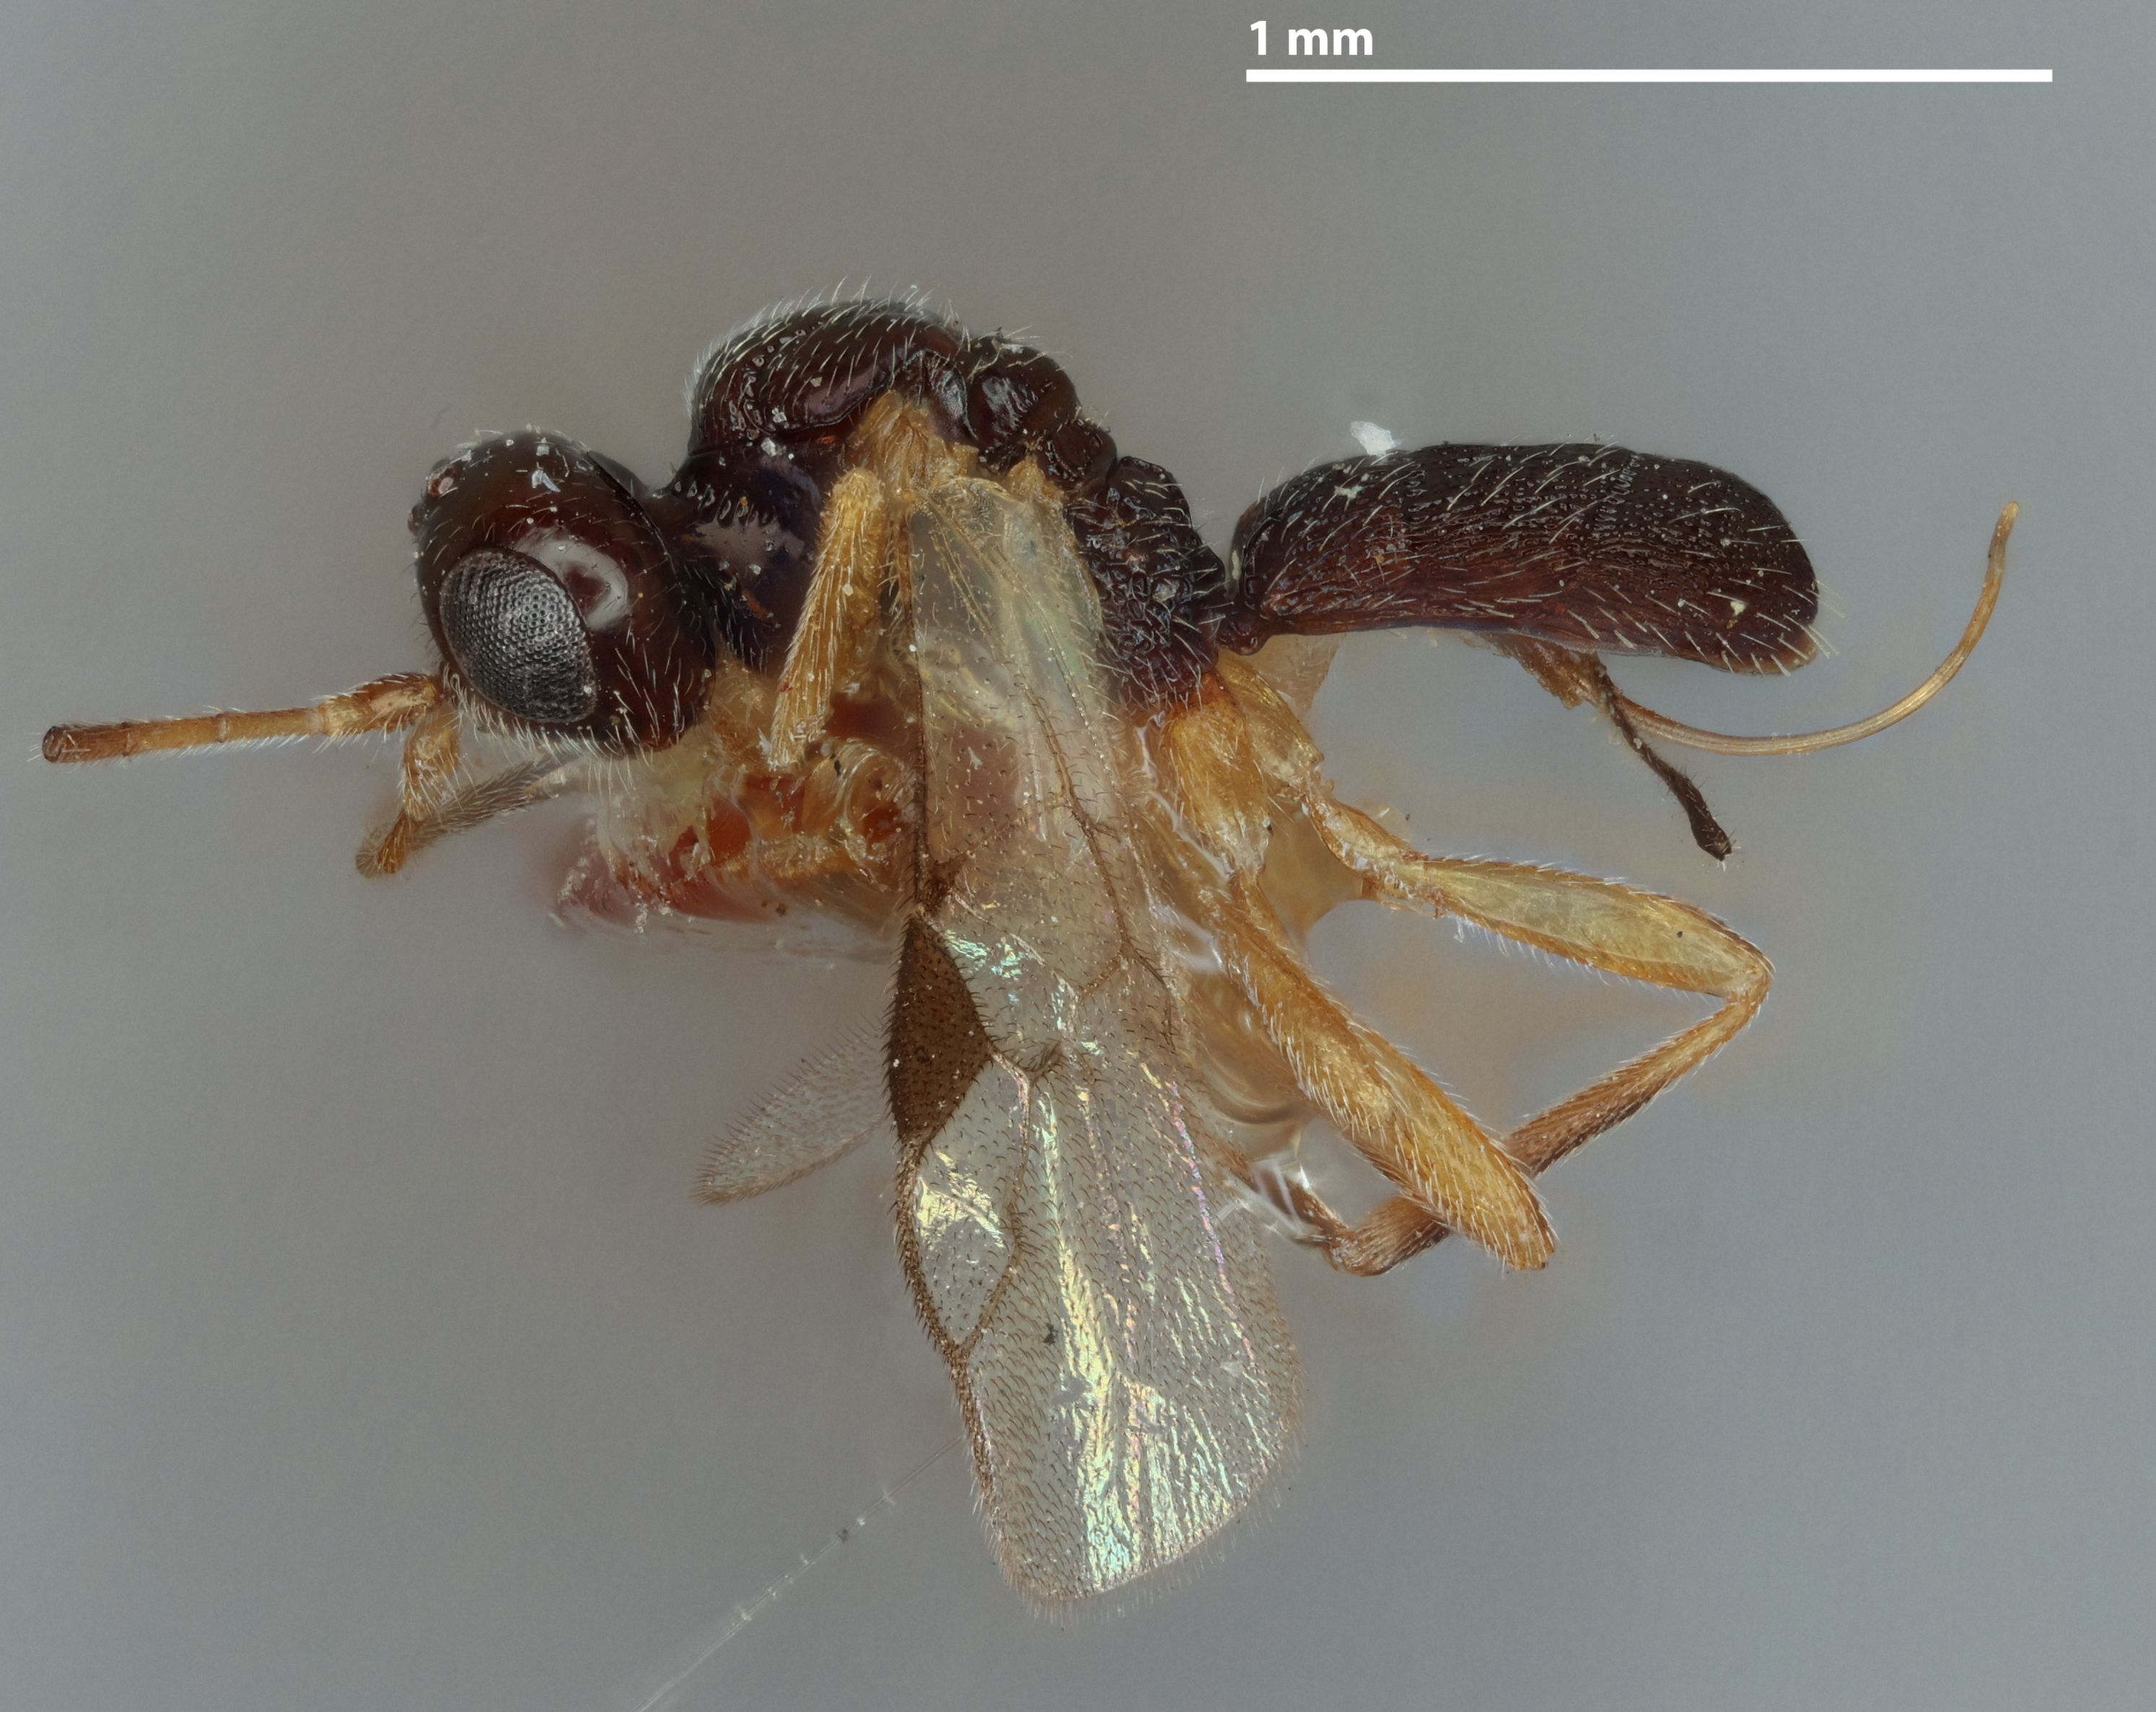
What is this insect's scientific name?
Triaspis abditiva
